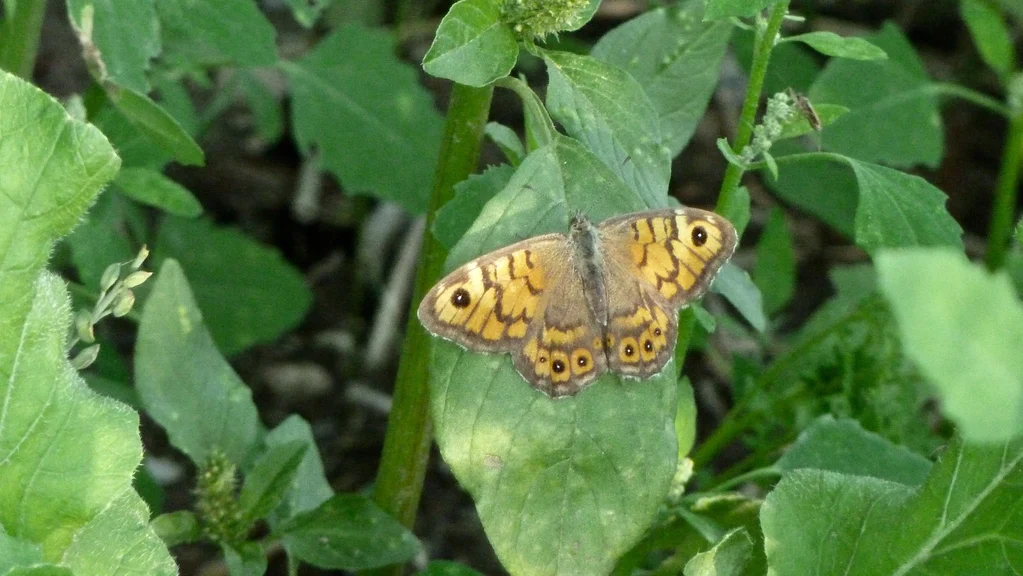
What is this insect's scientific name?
Lasiommata megera (also Pararge megera)
